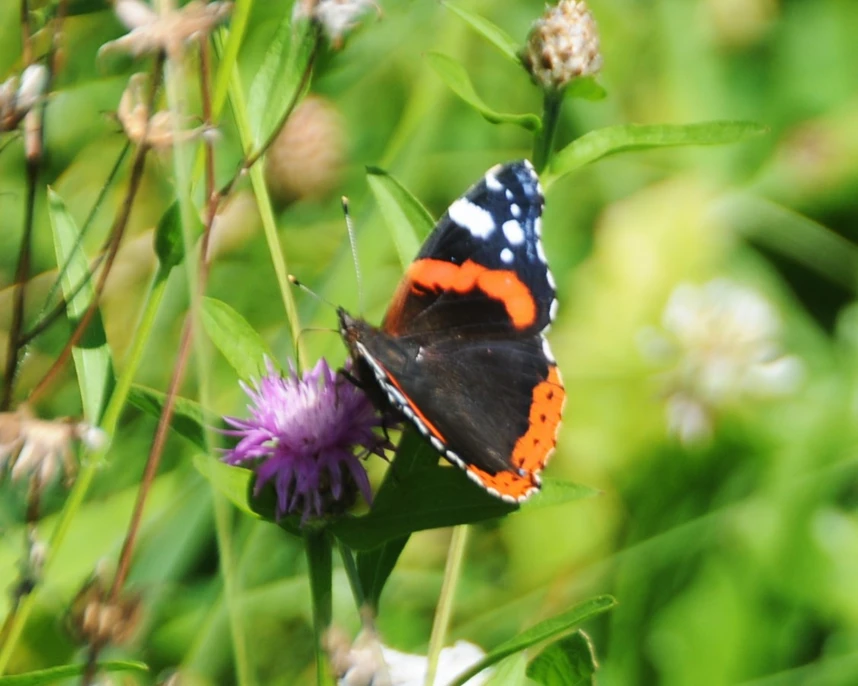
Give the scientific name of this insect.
Vanessa atalanta
